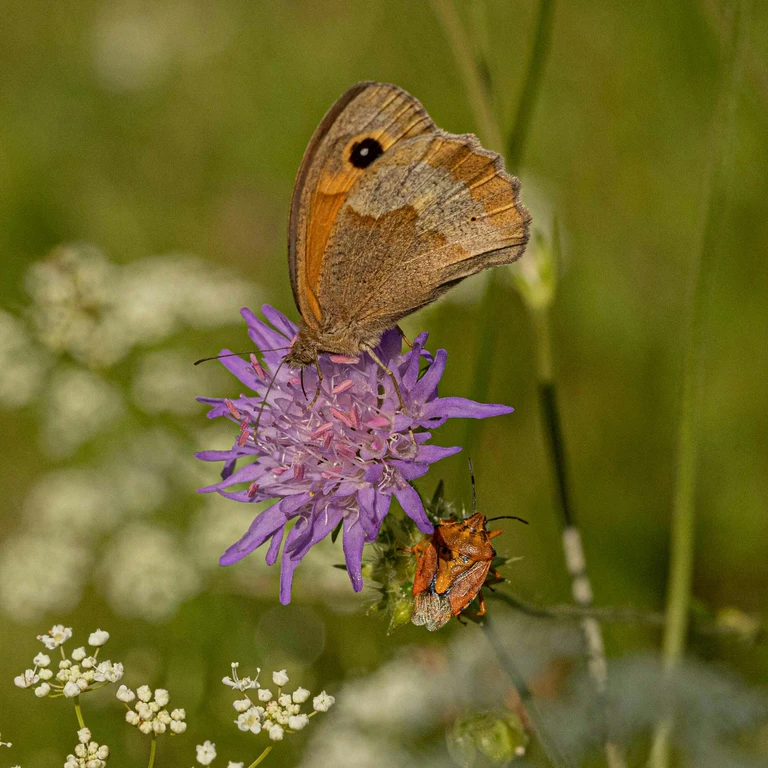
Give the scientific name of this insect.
Maniola jurtina
